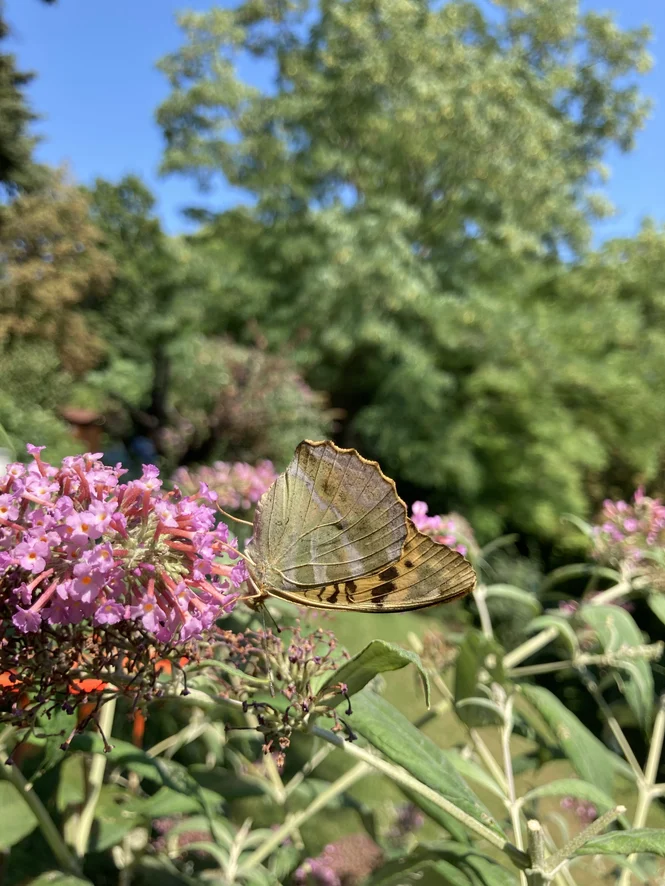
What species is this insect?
Argynnis paphia
